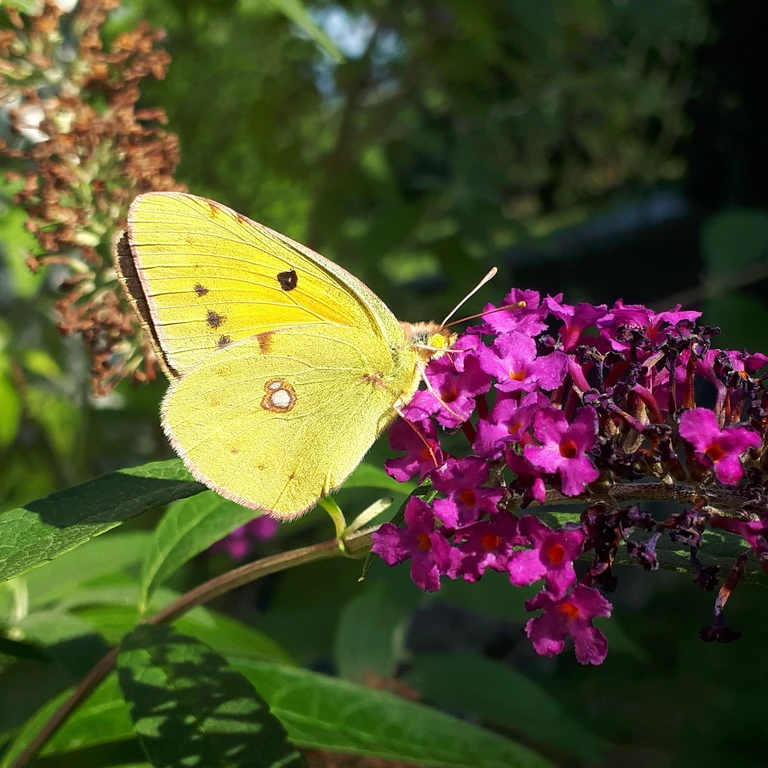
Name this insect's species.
Colias croceus
